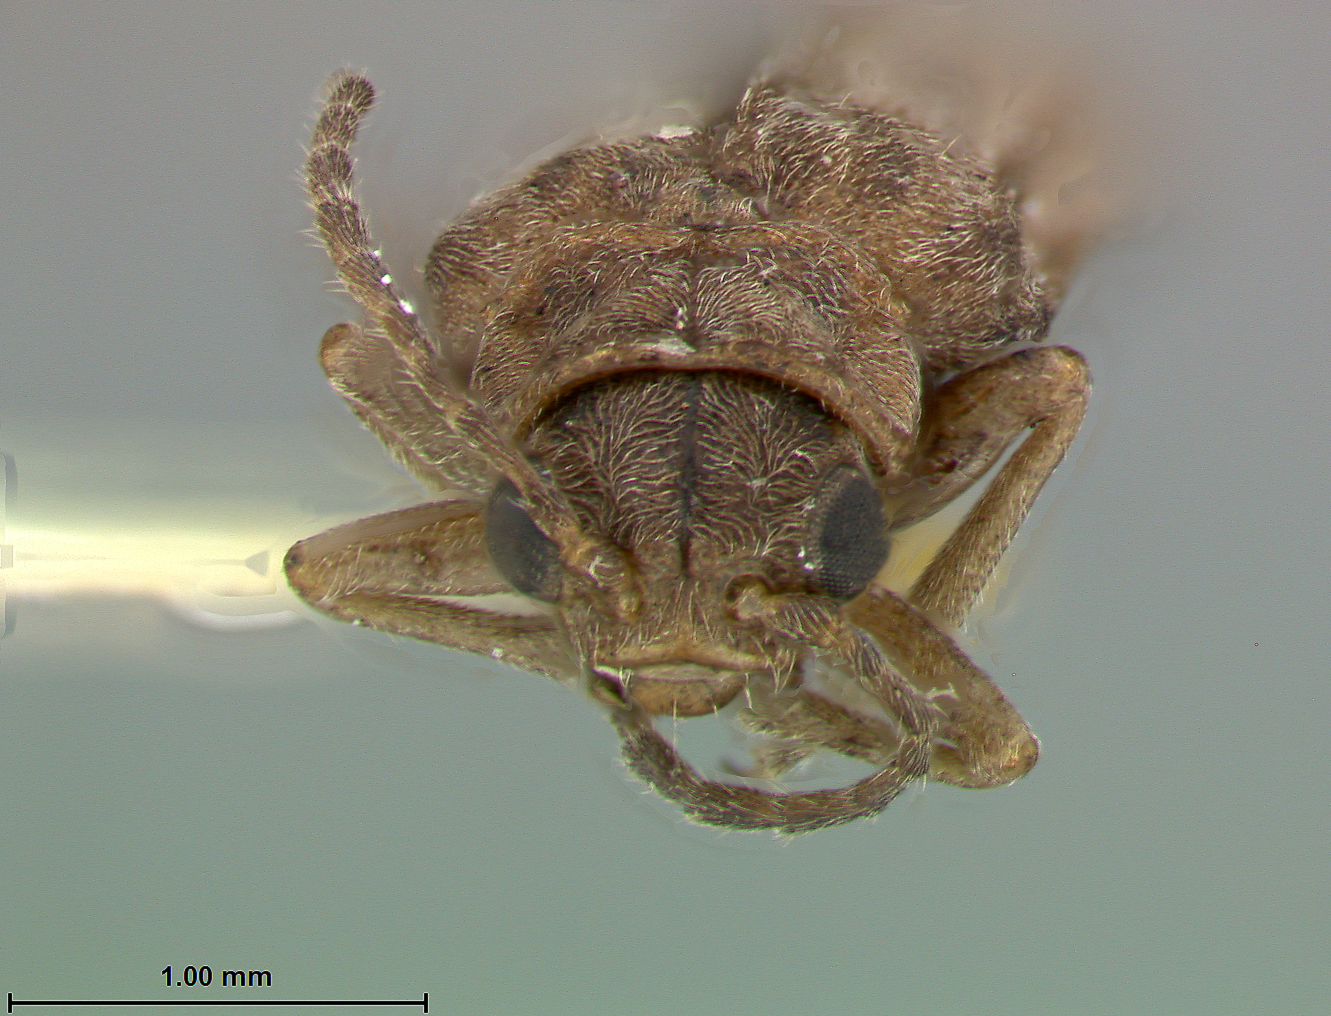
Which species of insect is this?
Galerucella orthodera
